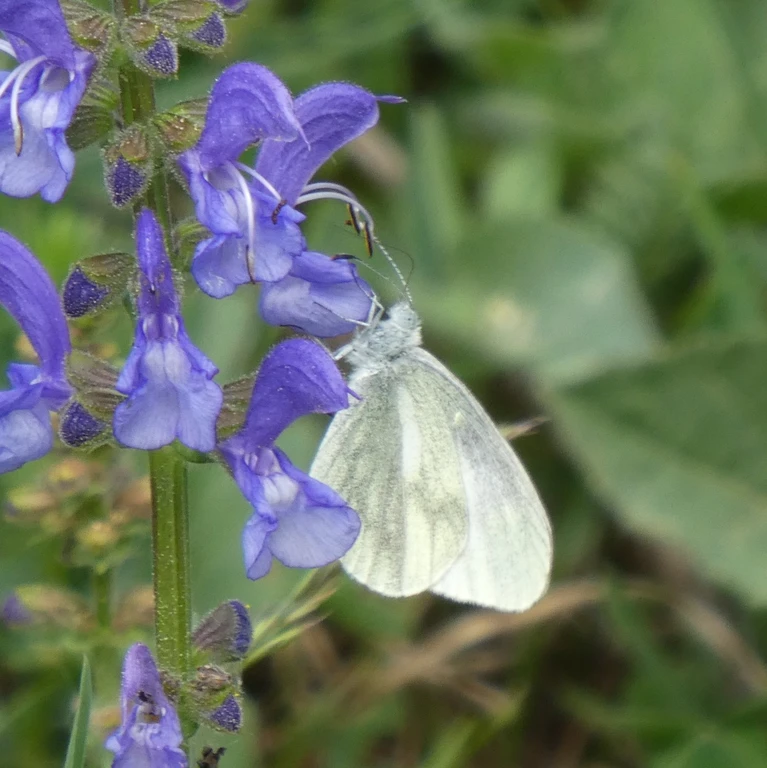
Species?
Leptidea sinapis/juvernica
